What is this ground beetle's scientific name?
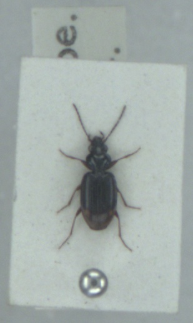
Bembidion lunulatum
